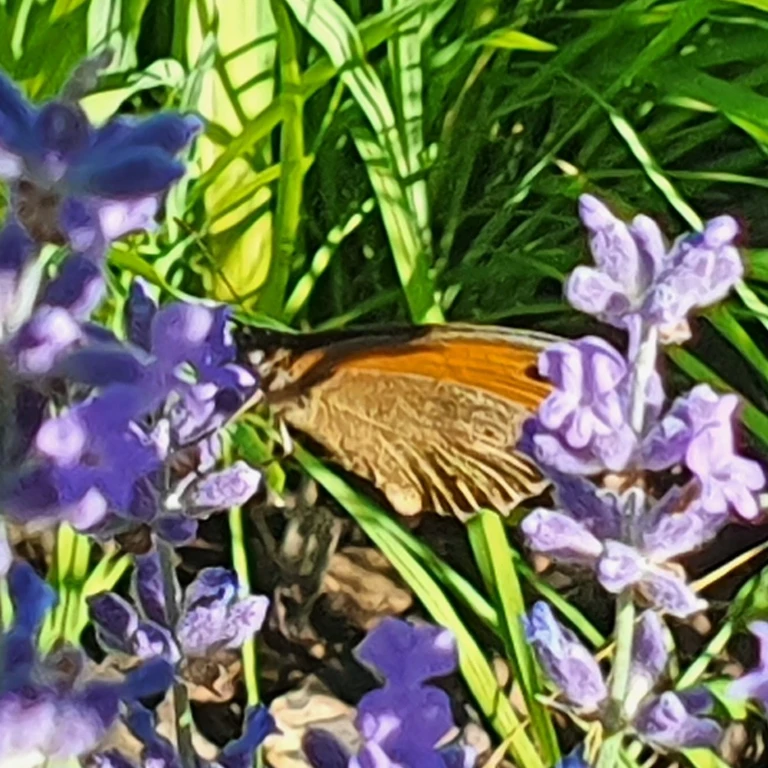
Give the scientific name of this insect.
Maniola jurtina
